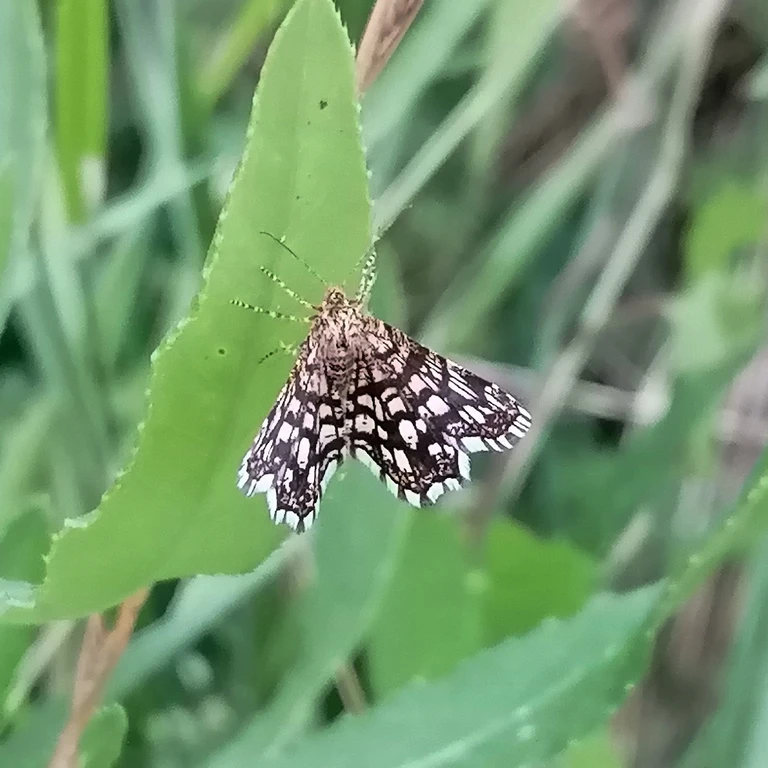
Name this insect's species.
Chiasmia clathrata
